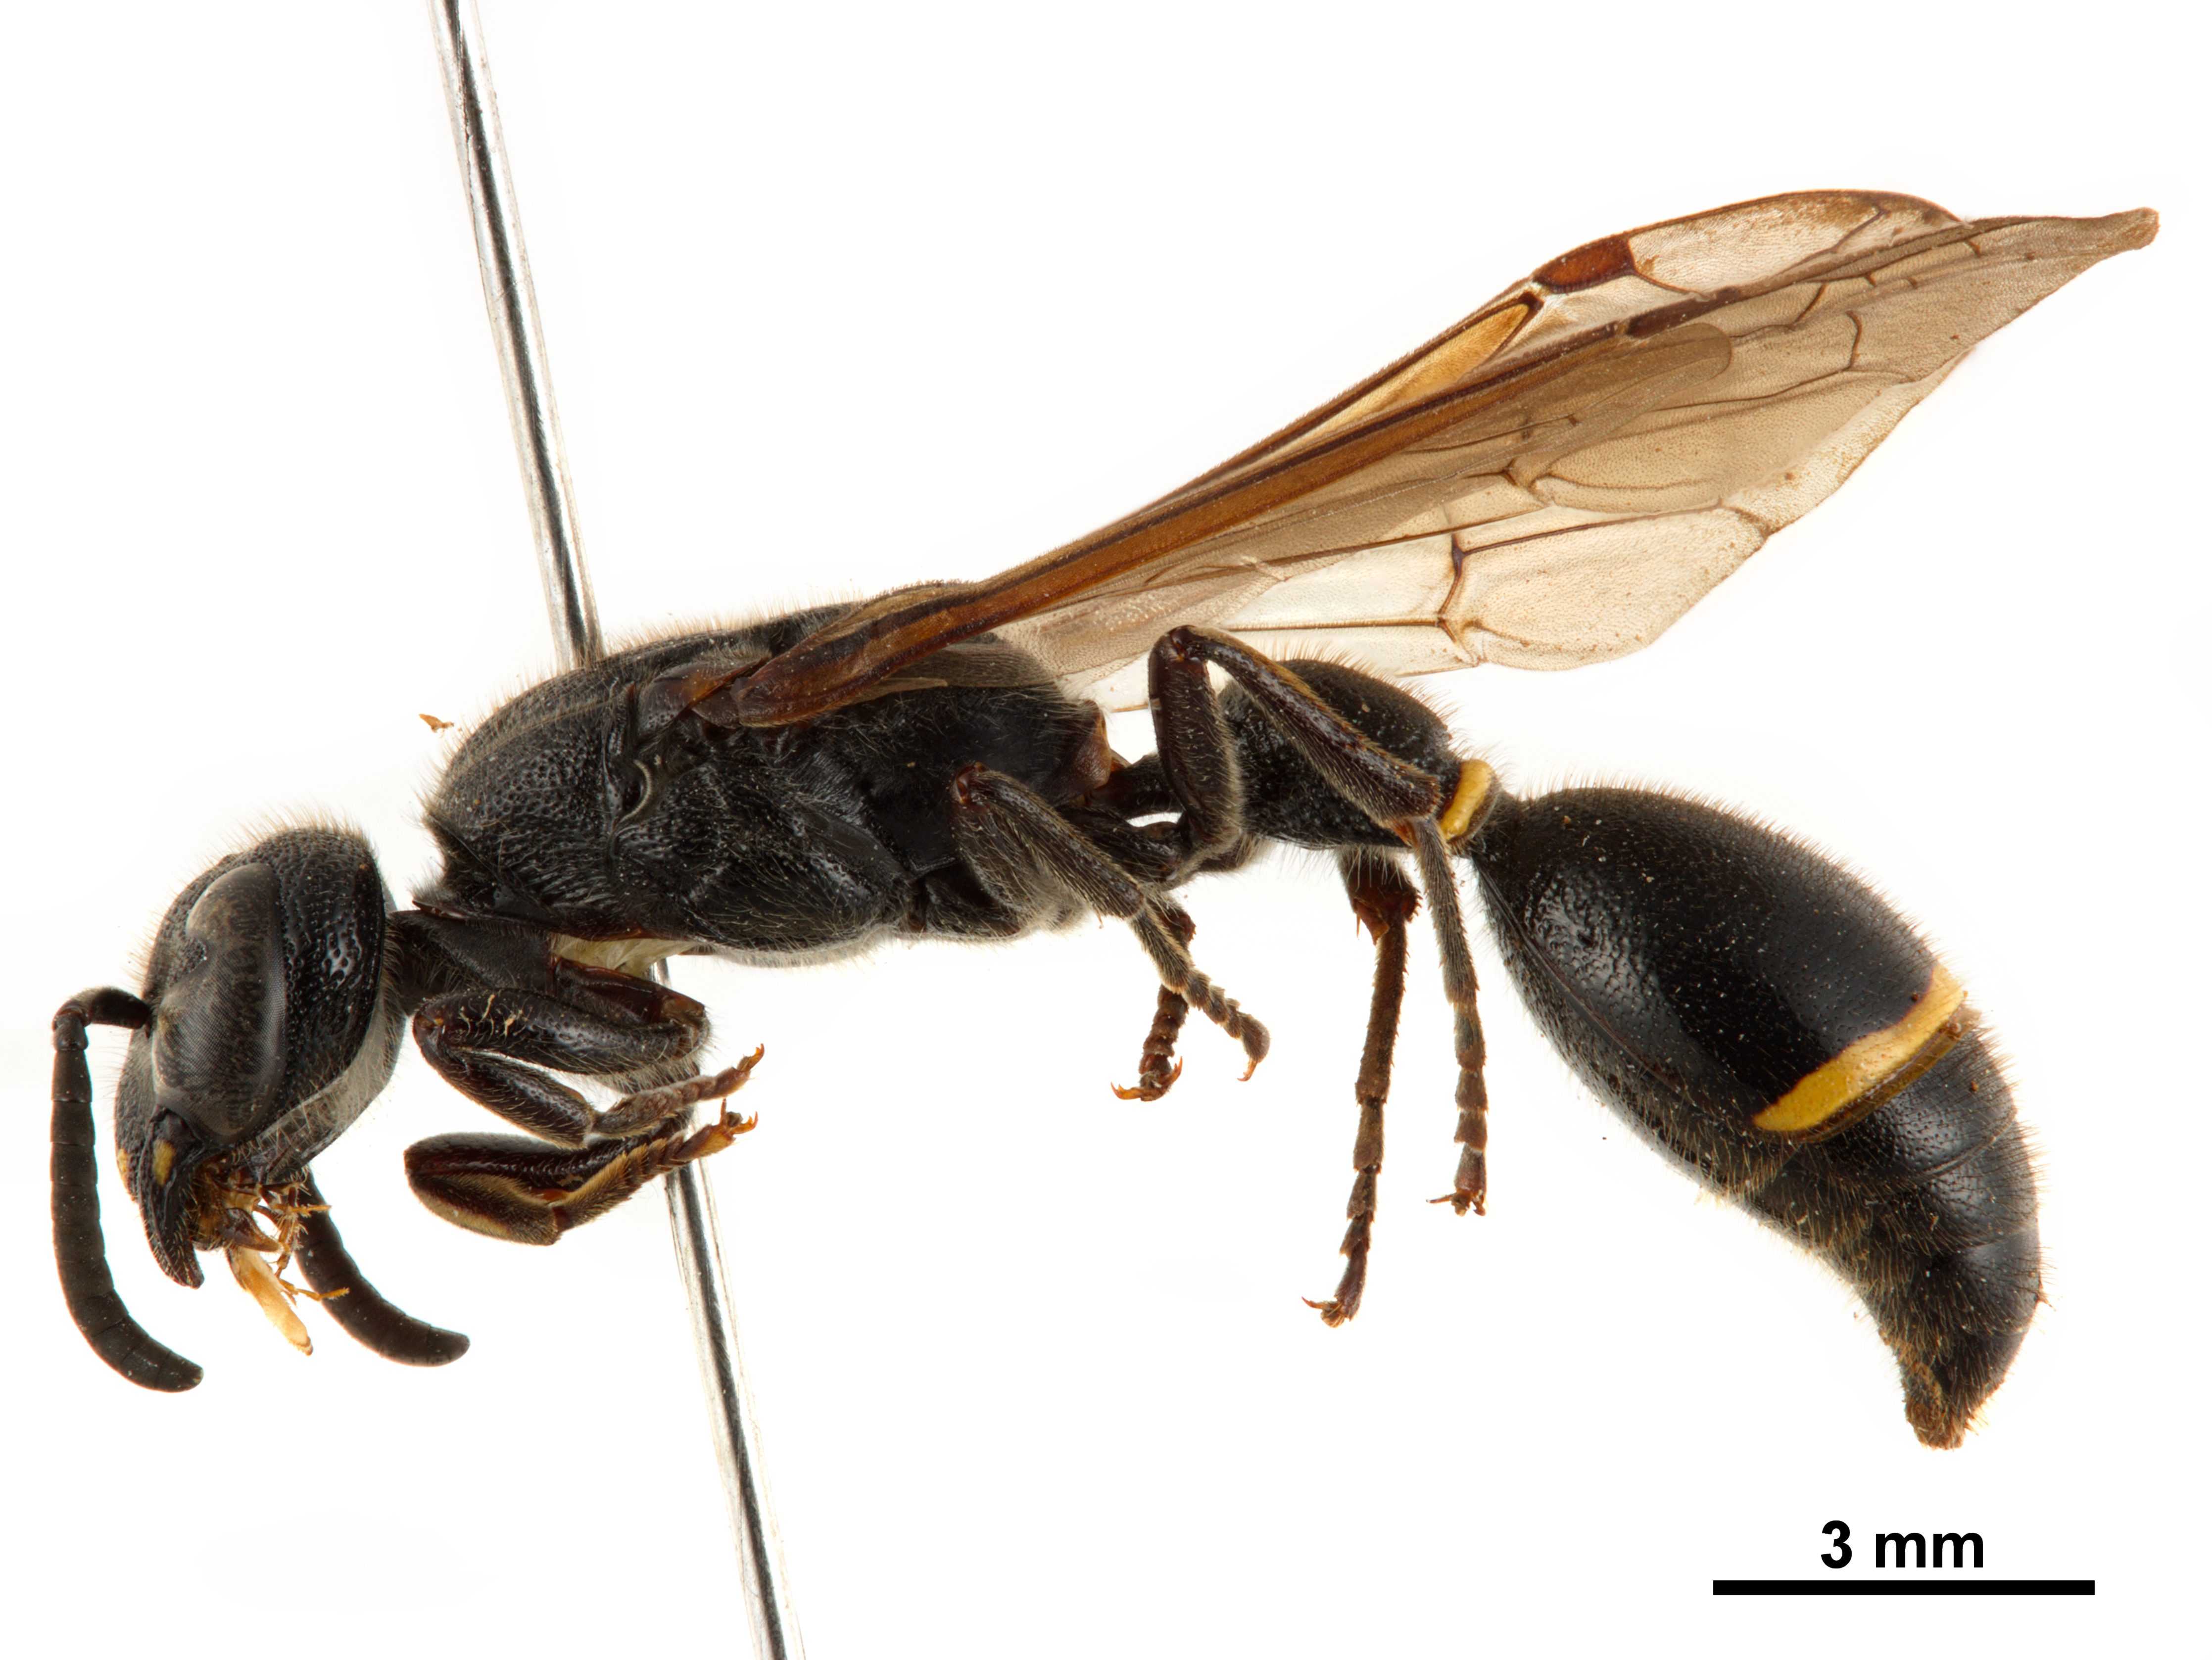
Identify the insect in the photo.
Discoelius zonalis
